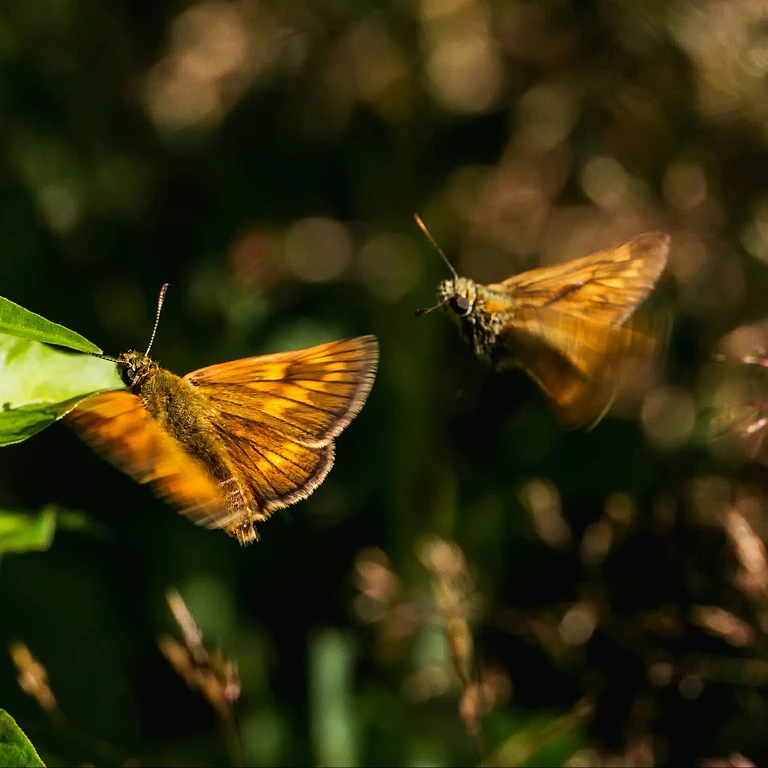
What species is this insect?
Ochlodes sylvanus (also Ochlodes venata)
